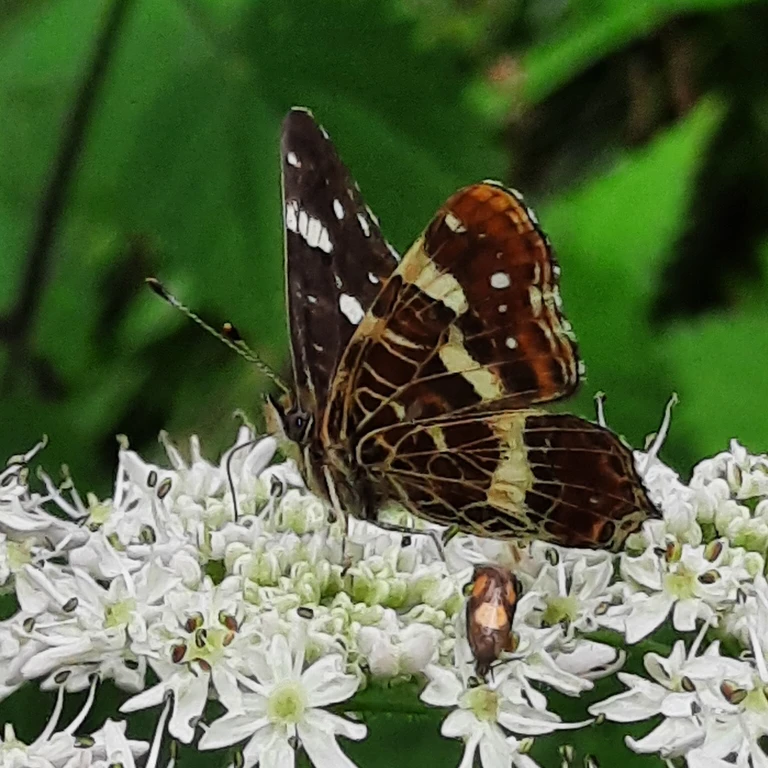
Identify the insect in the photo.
Araschnia levana
